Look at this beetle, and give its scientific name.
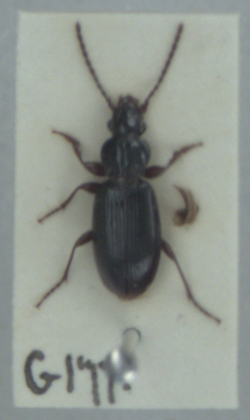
Patrobus assimilis
